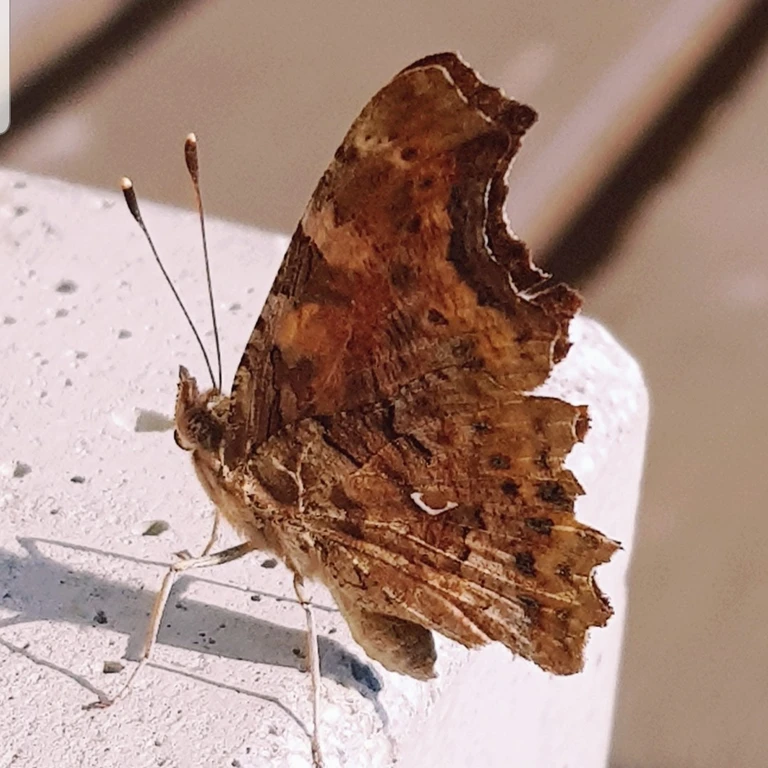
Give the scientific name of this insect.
Polygonia c-album
